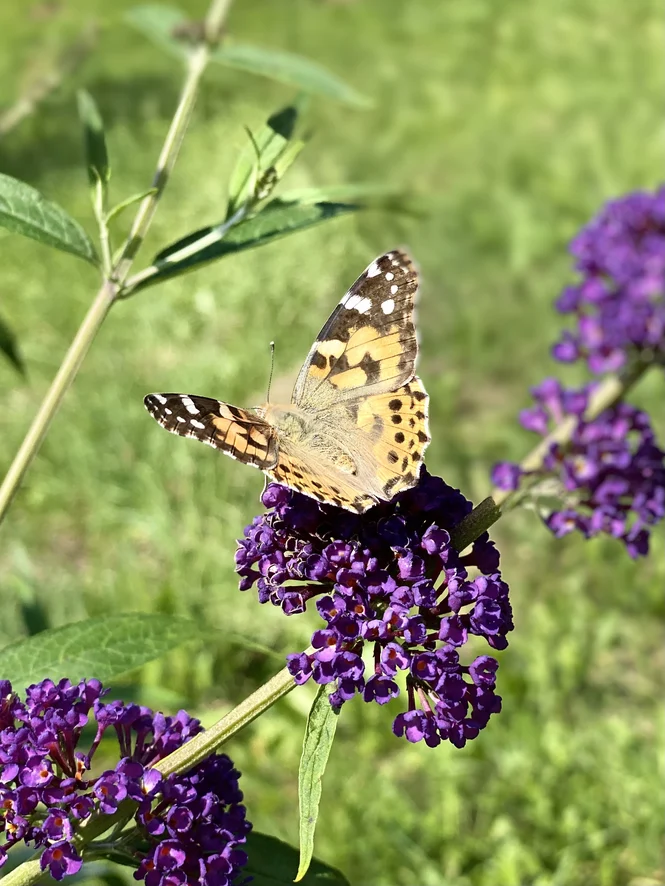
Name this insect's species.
Vanessa cardui
